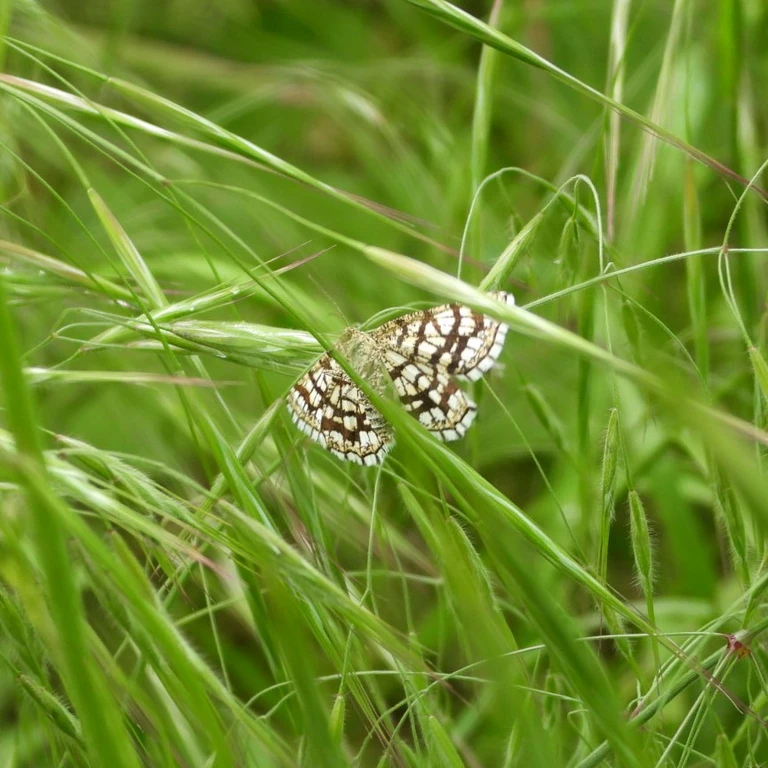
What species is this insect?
Chiasmia clathrata
